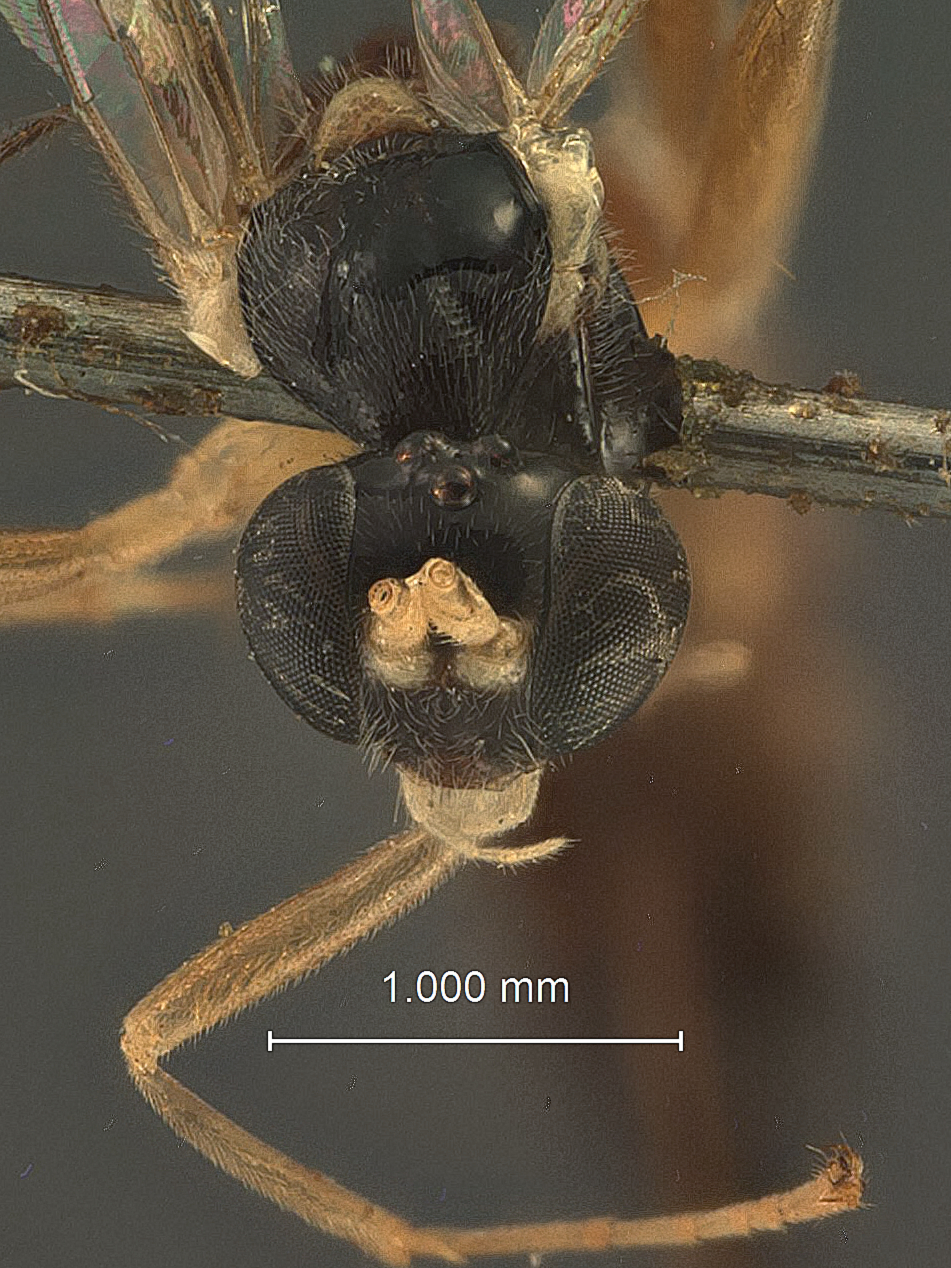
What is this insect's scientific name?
Zaglyptus indicus
